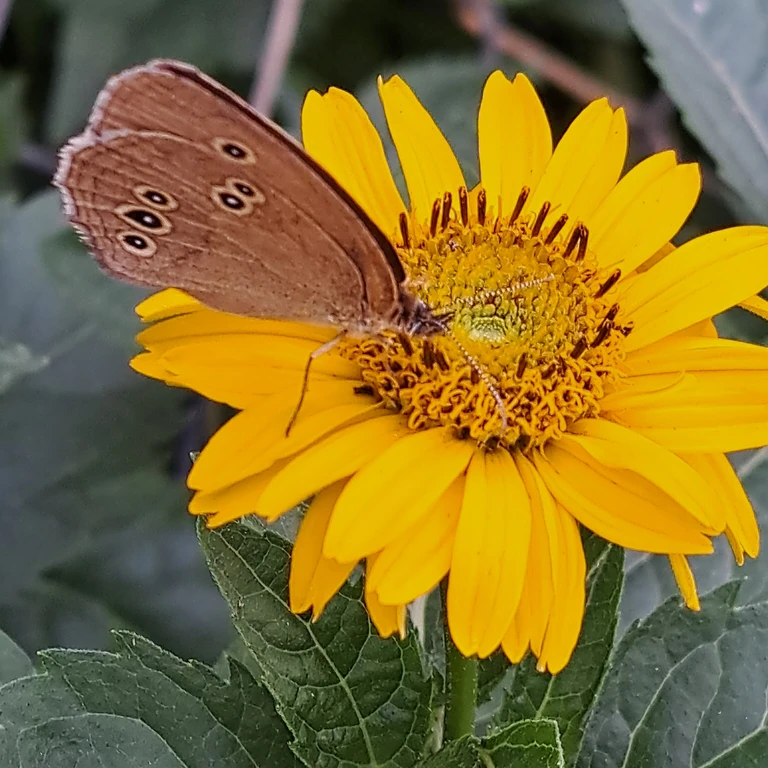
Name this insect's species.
Aphantopus hyperantus
